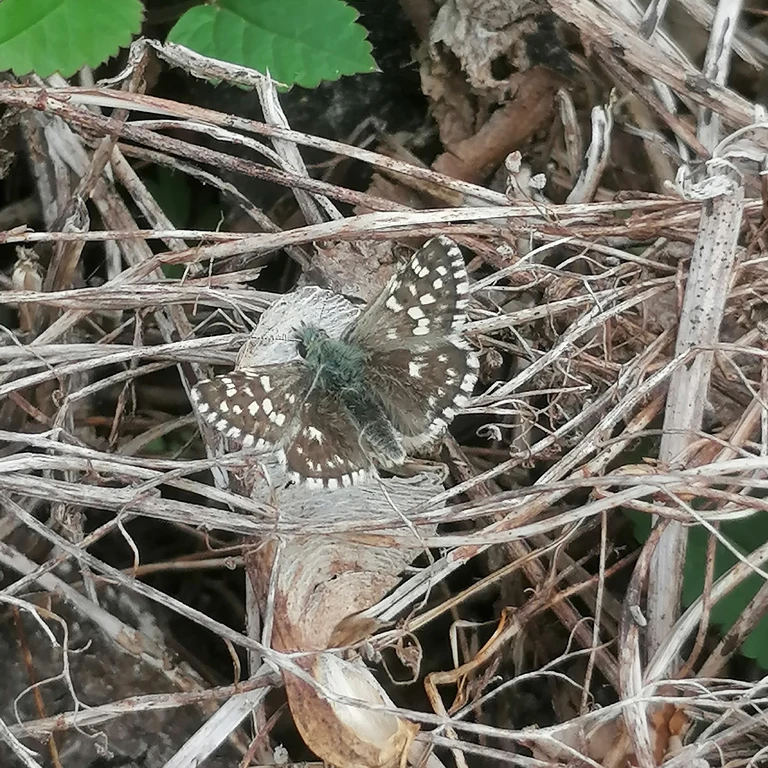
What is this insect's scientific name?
Pyrgus malvae
